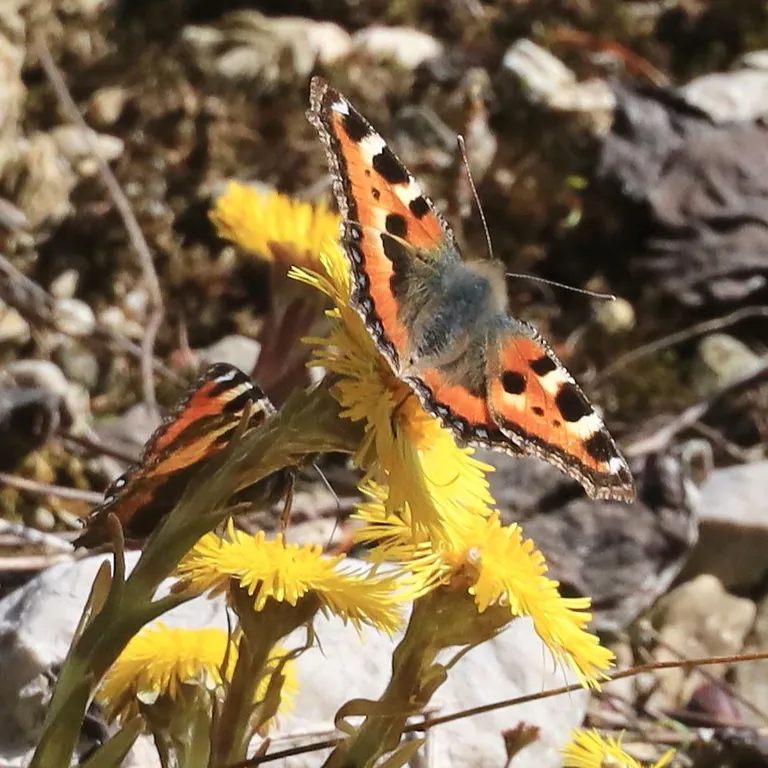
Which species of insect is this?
Aglais urticae
